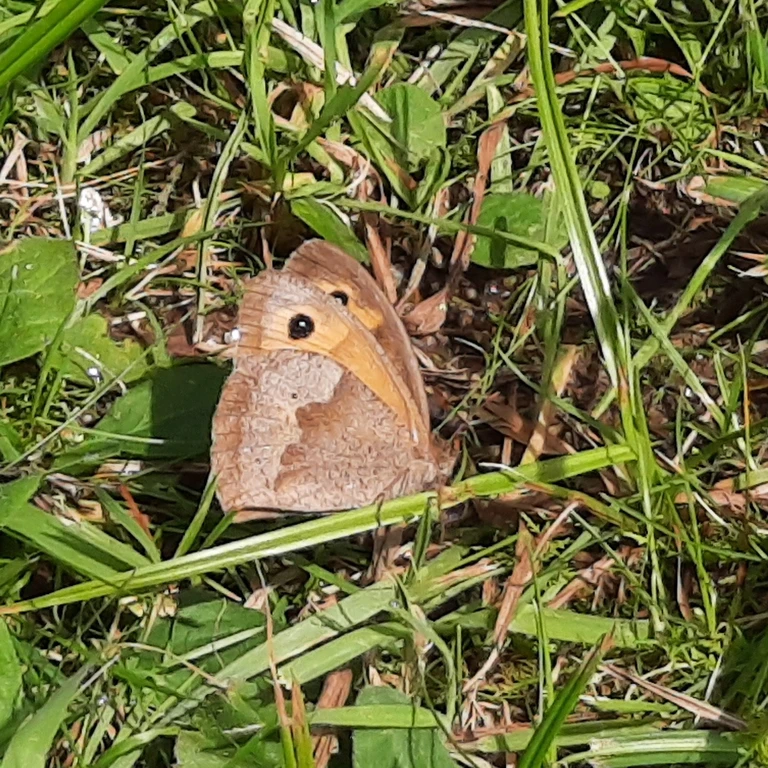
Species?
Maniola jurtina
